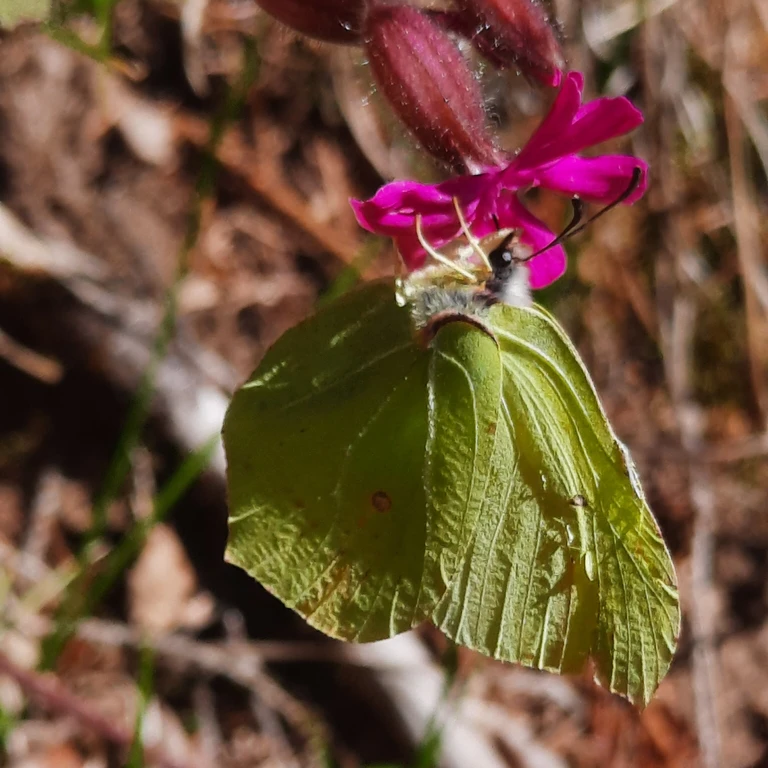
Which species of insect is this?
Gonepteryx rhamni
